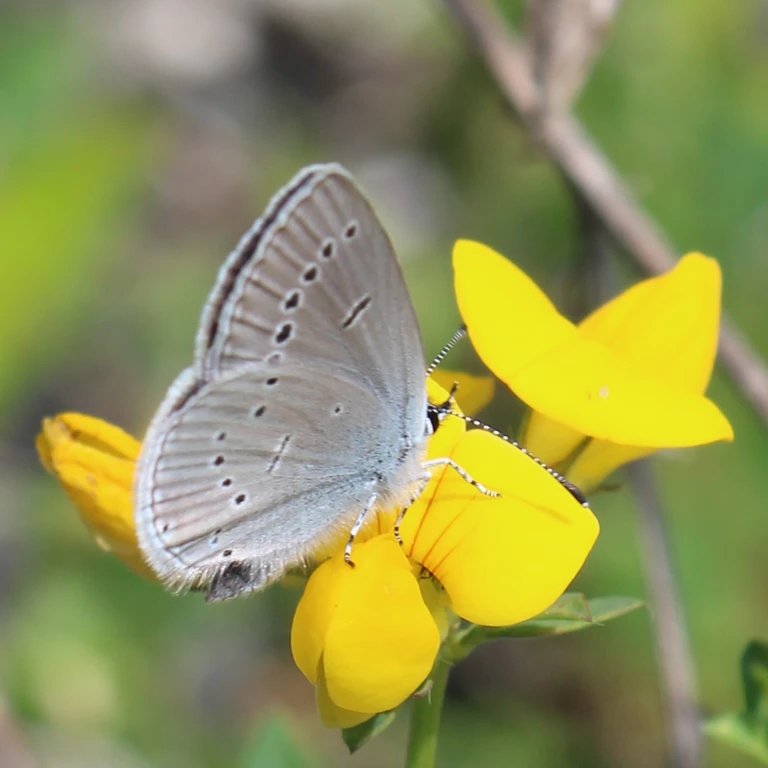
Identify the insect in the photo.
Cupido minimus
